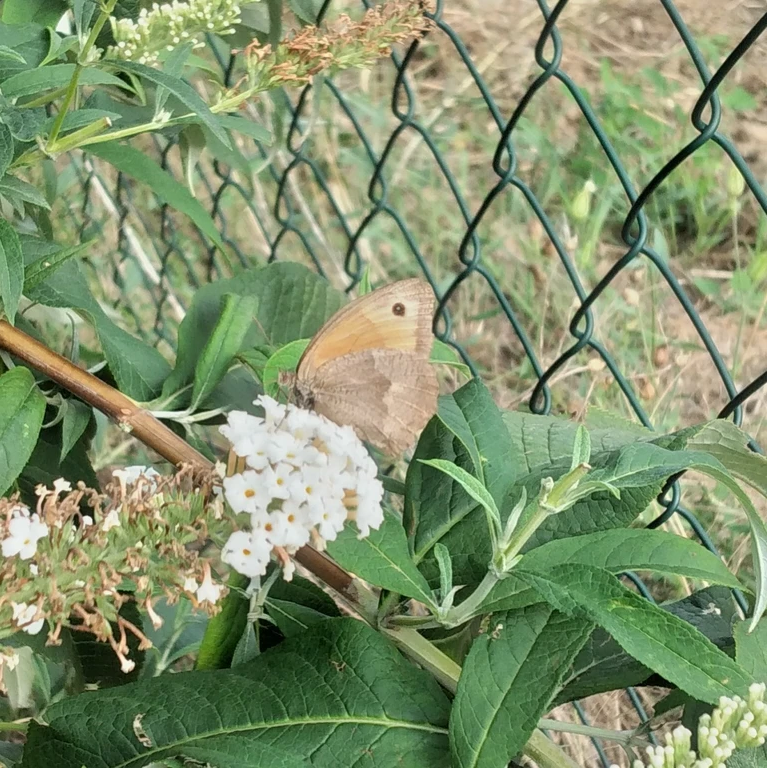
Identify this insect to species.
Maniola jurtina
